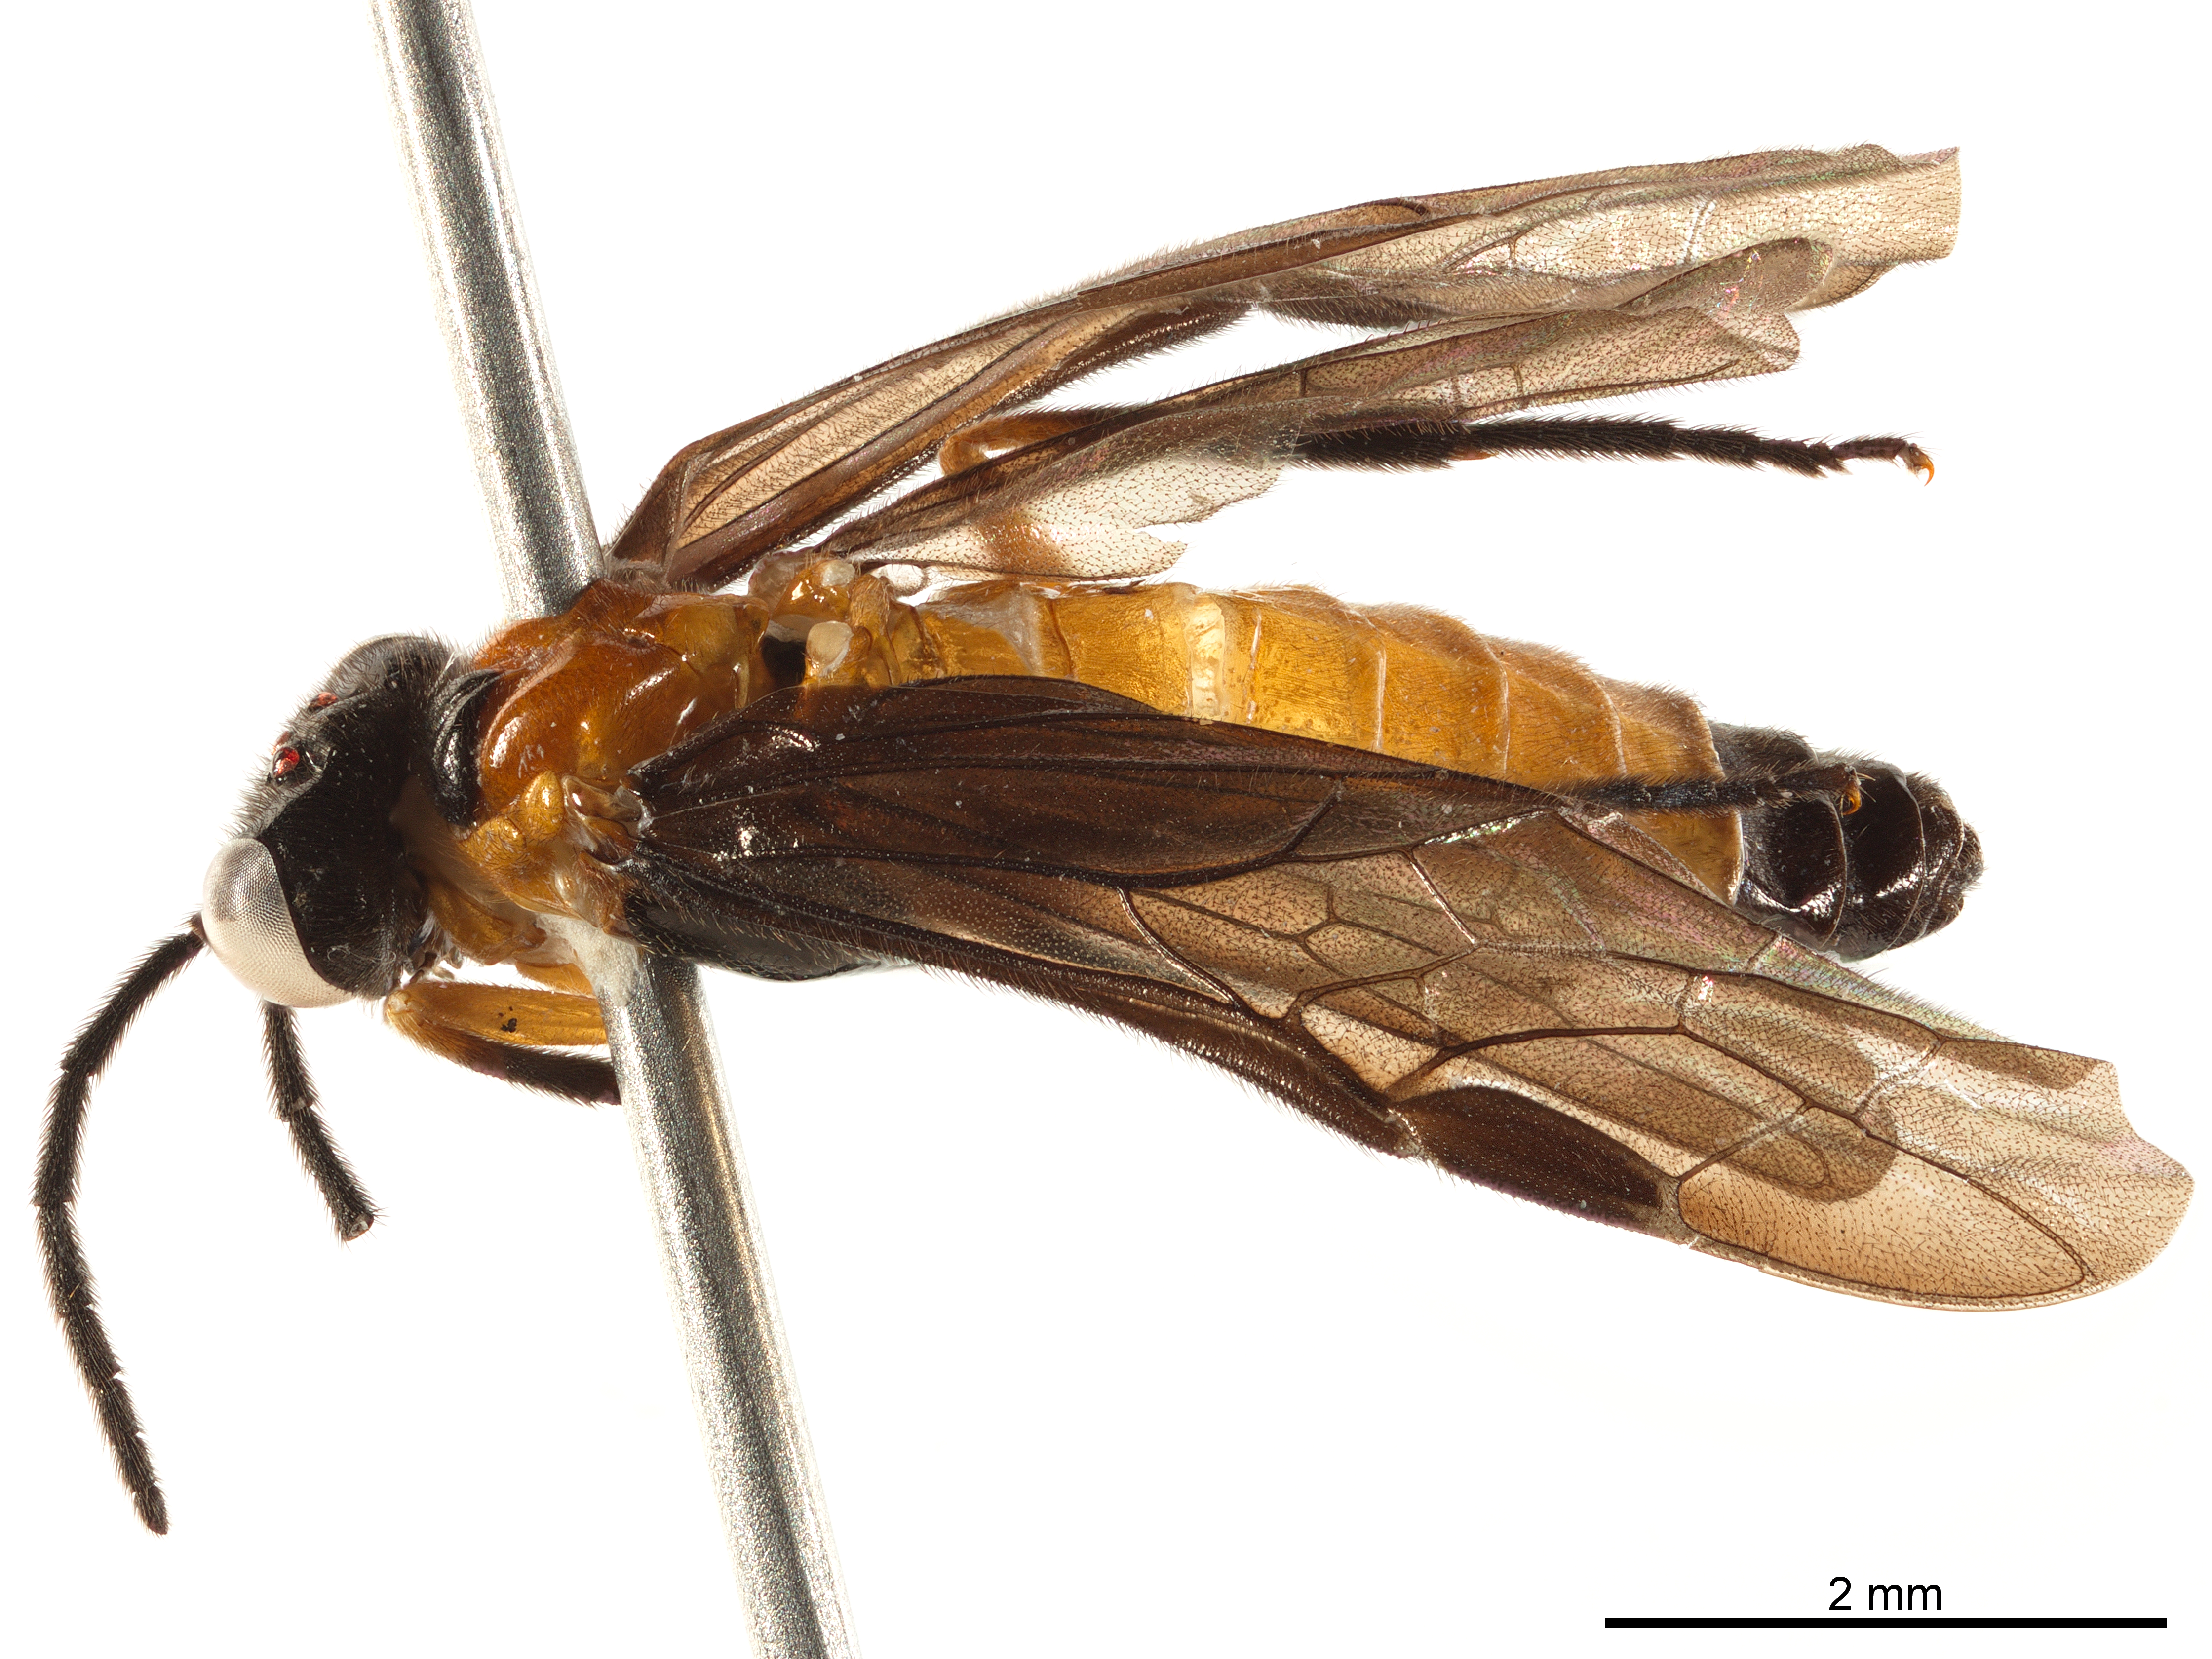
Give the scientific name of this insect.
Bolivius notabilis
